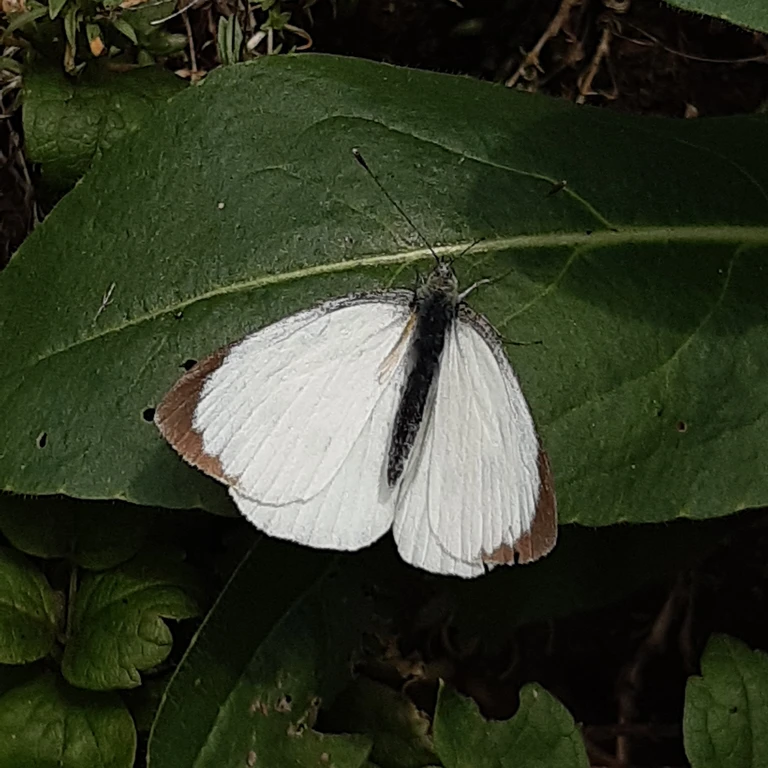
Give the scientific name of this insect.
Pieris brassicae
